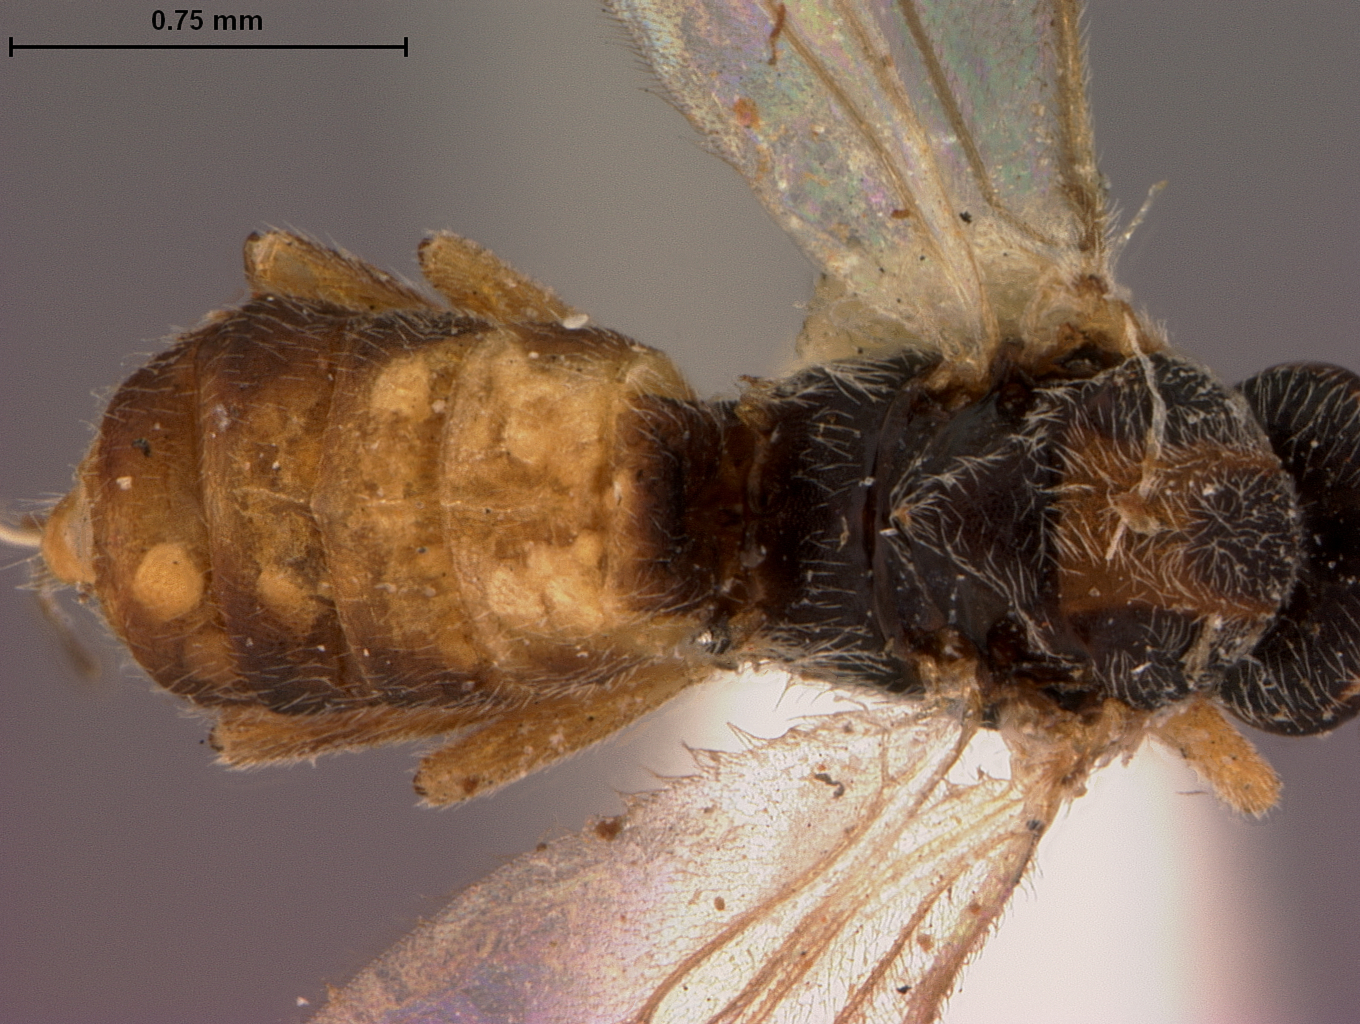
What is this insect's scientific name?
Bracon xanthonotus
